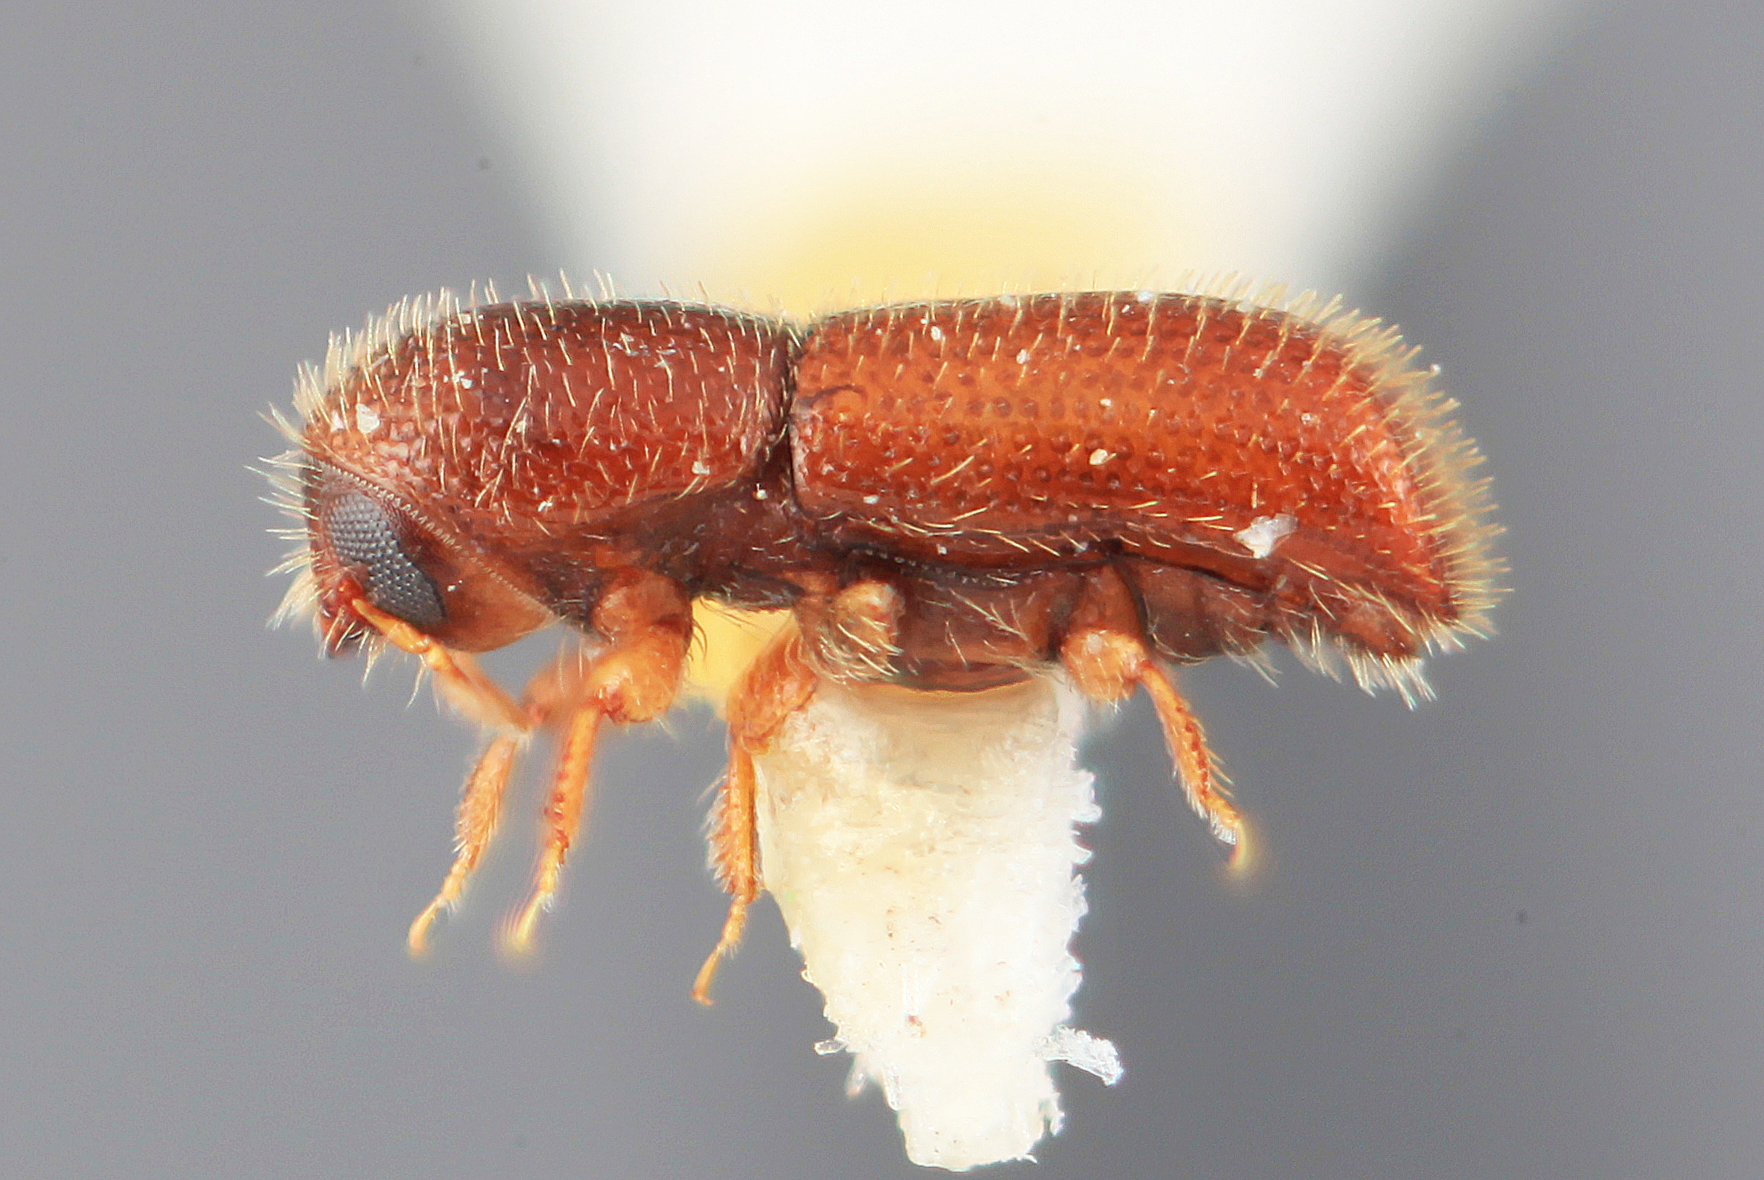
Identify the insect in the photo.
Dendrocranulus tardulus
